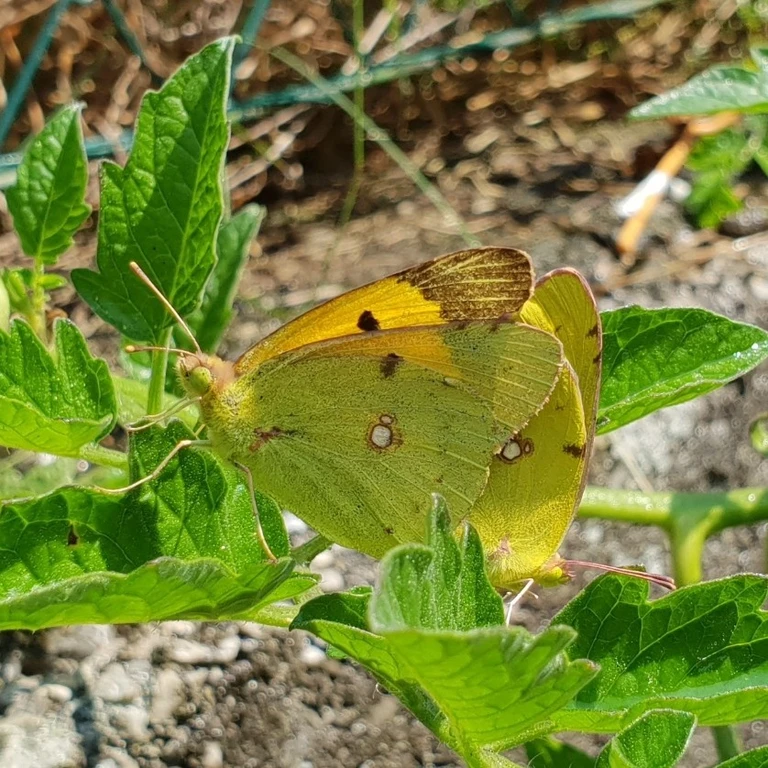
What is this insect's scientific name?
Colias croceus
